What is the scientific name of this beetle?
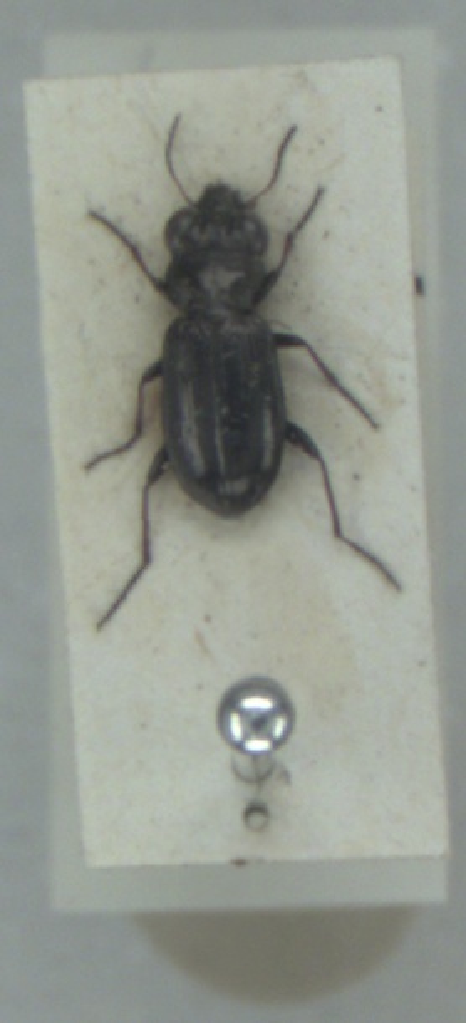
Notiophilus palustris
